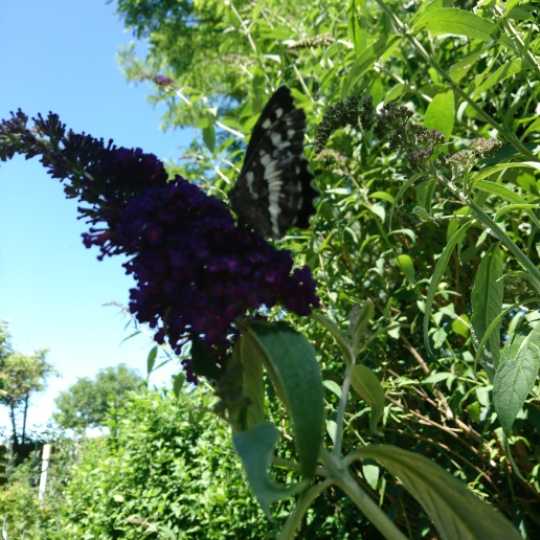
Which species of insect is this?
Brintesia circe
